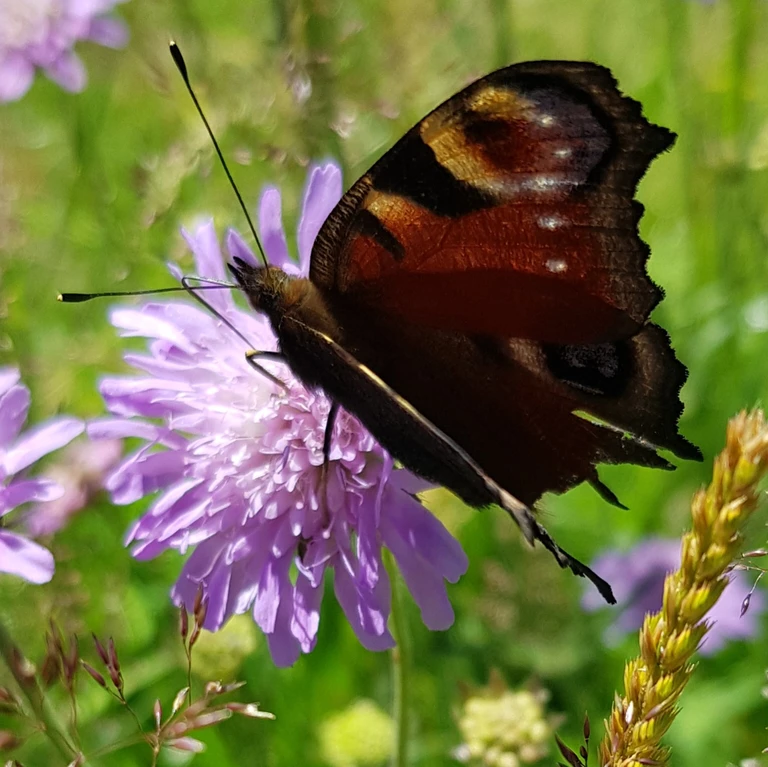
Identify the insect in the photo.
Aglais io
